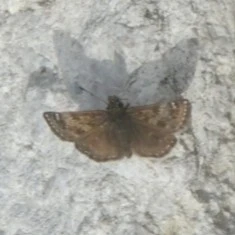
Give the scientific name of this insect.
Erynnis tages
